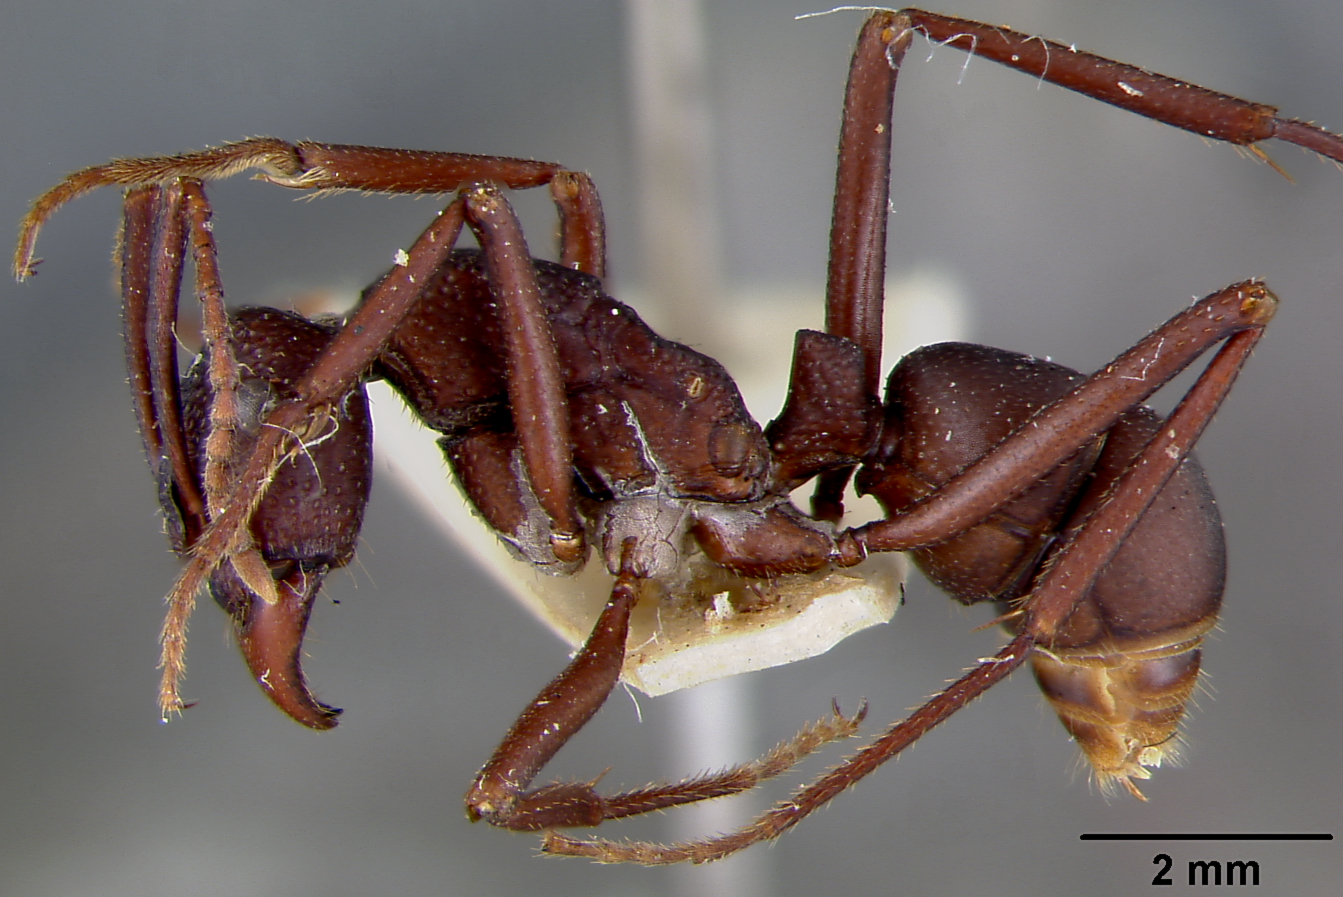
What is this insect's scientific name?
Rhytidoponera rufonigra
